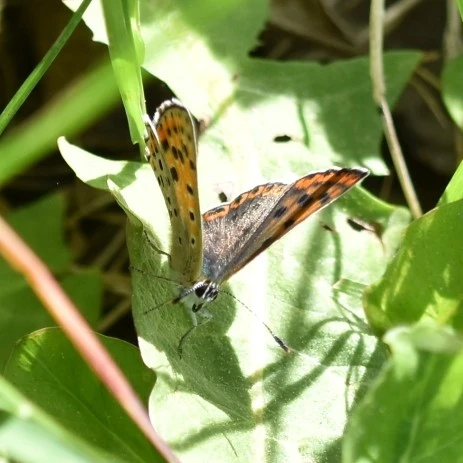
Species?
Lycaena tityrus (also Loweia tityrus)
